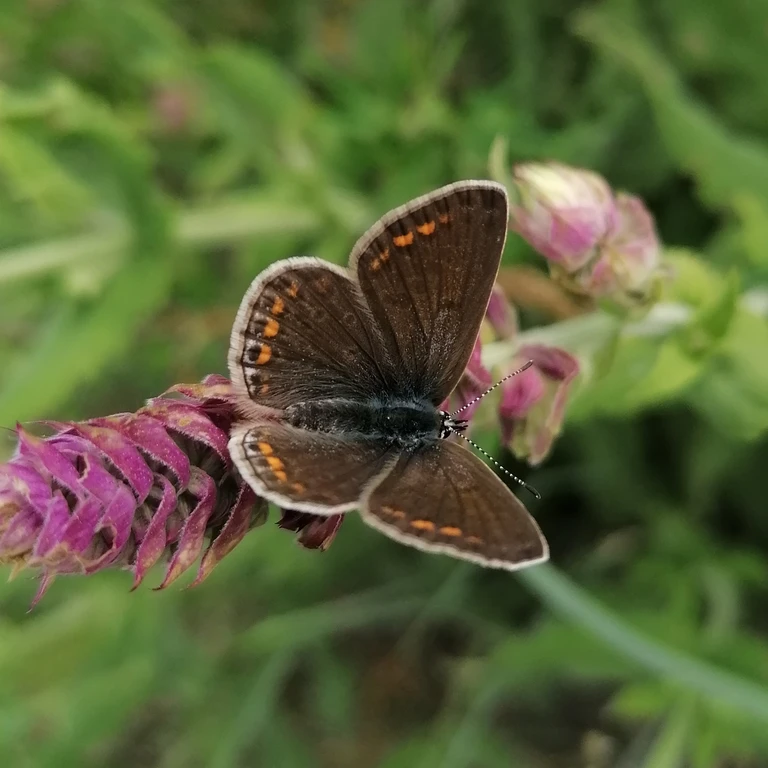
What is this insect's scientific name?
Polyommatus icarus
